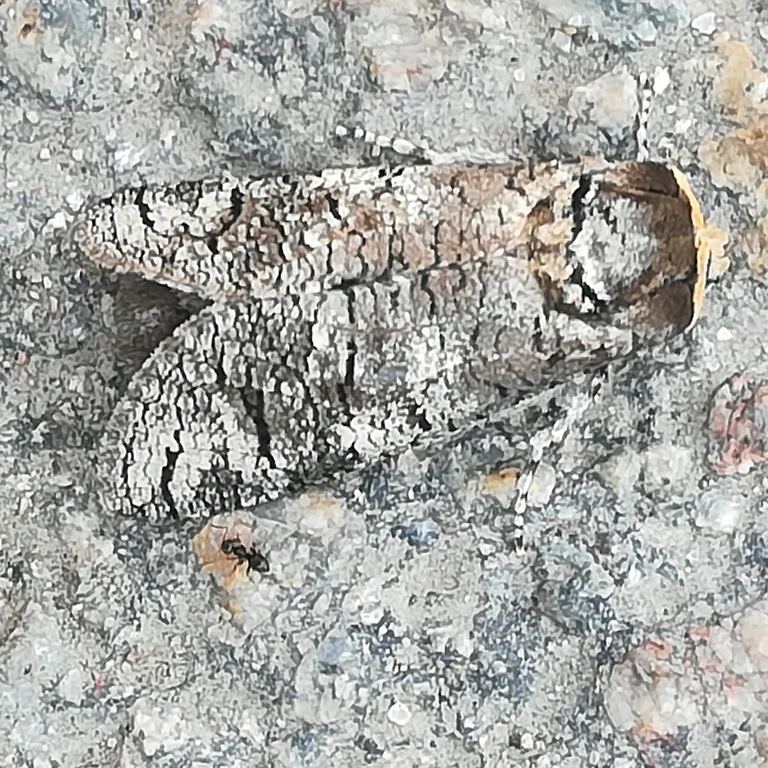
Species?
Cossus cossus
